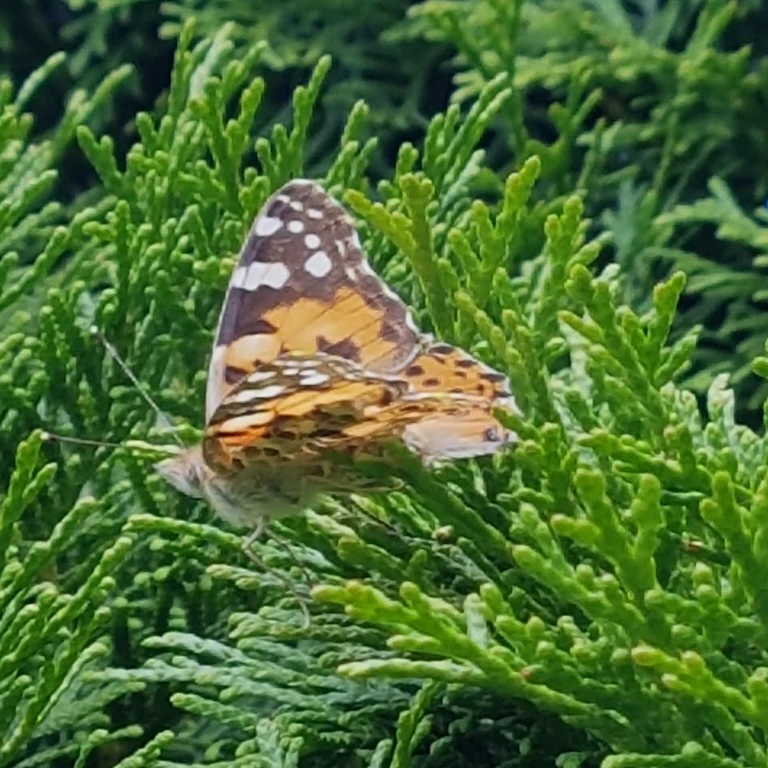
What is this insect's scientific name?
Vanessa cardui
